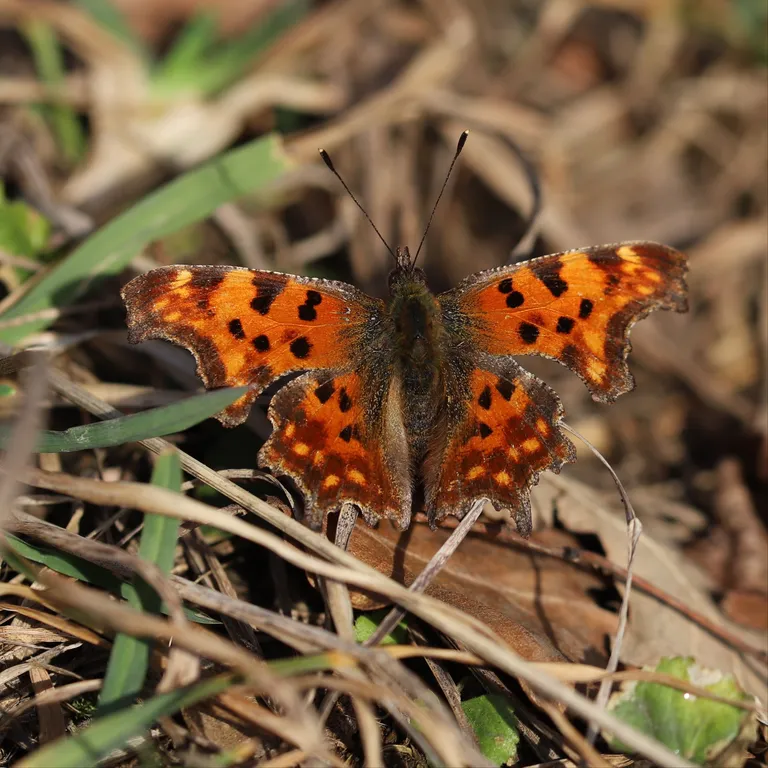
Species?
Polygonia c-album
